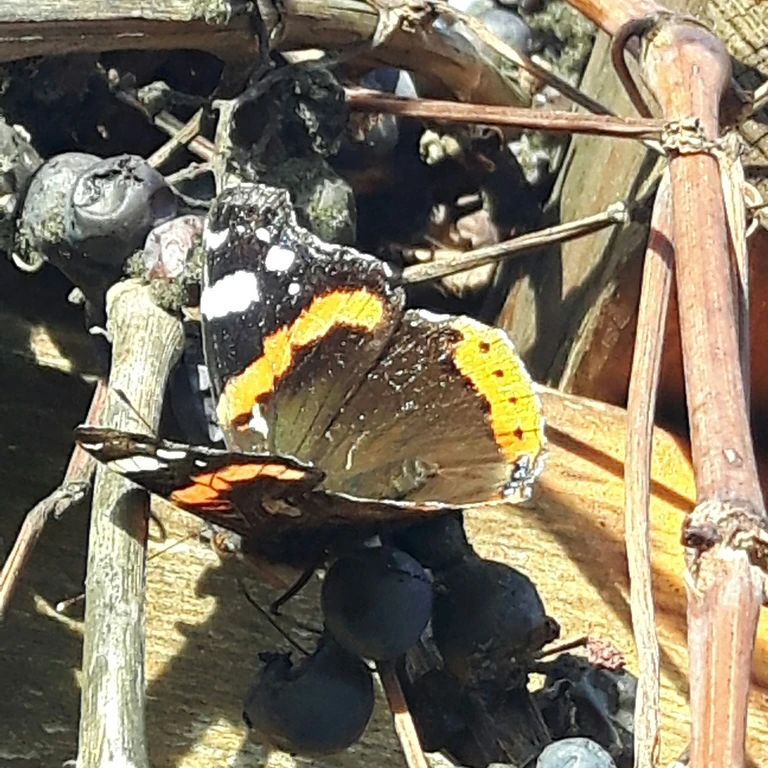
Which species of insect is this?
Vanessa atalanta
